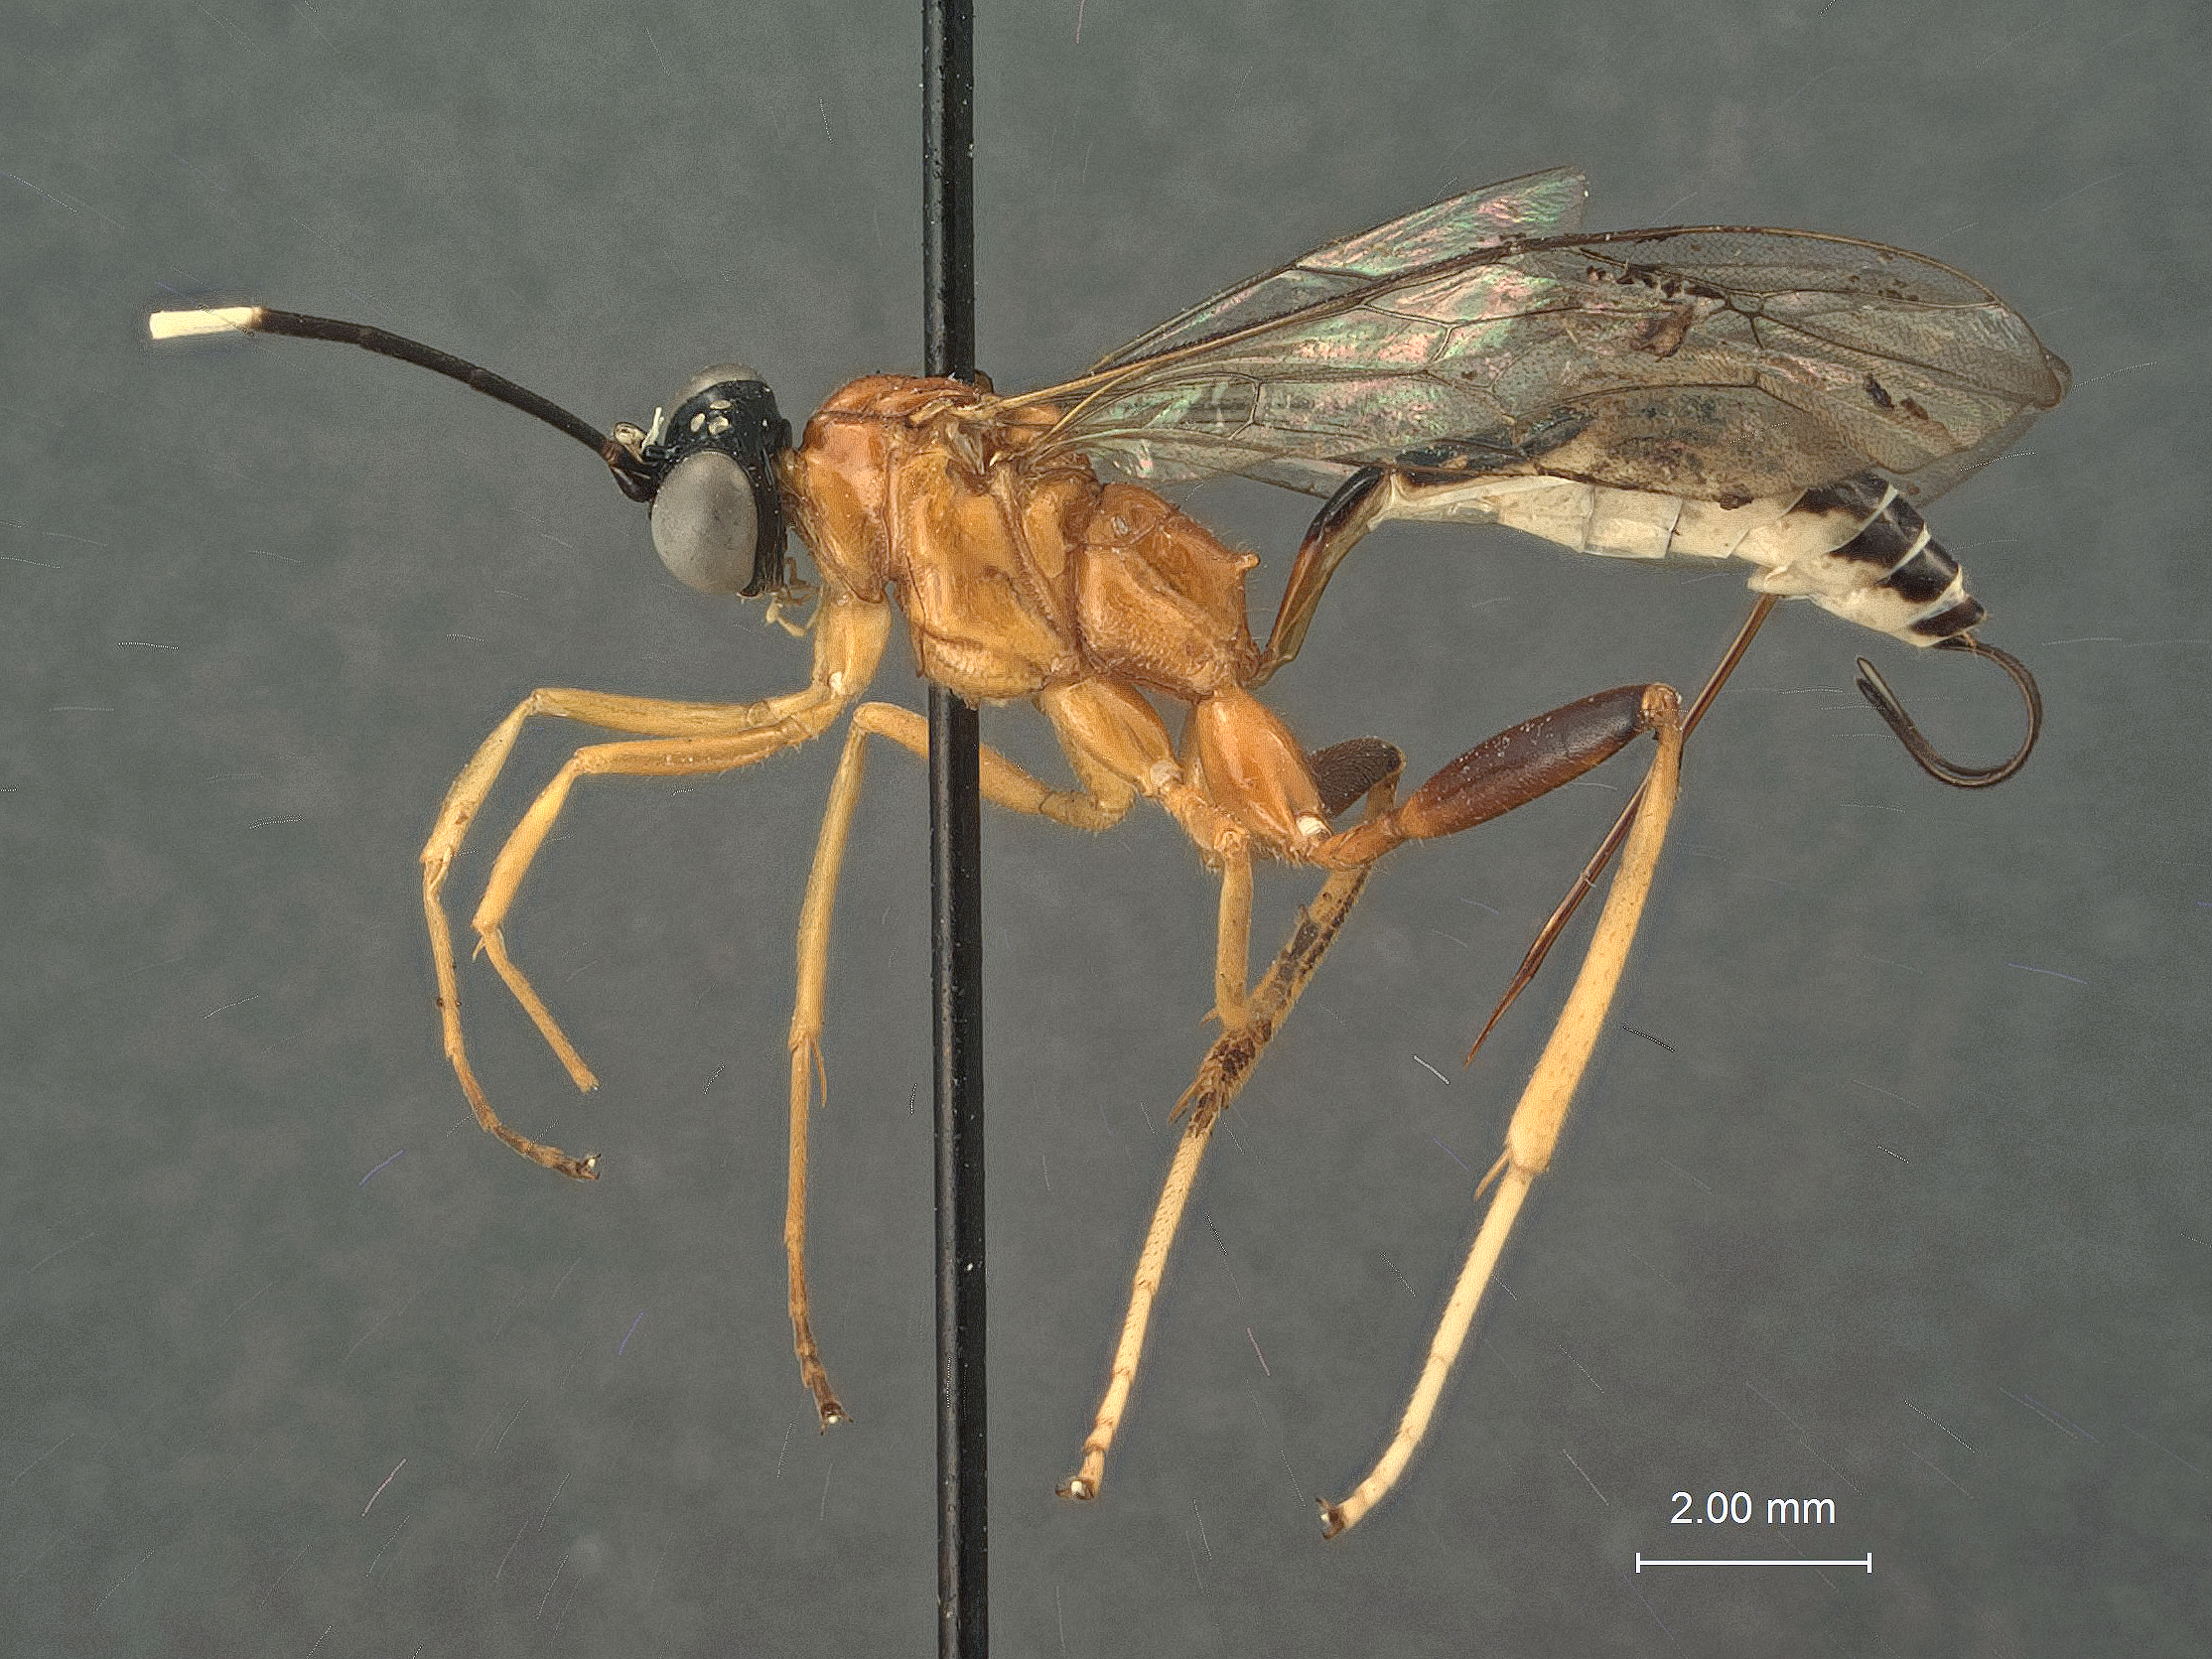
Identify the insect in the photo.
Polycyrtus impressus
